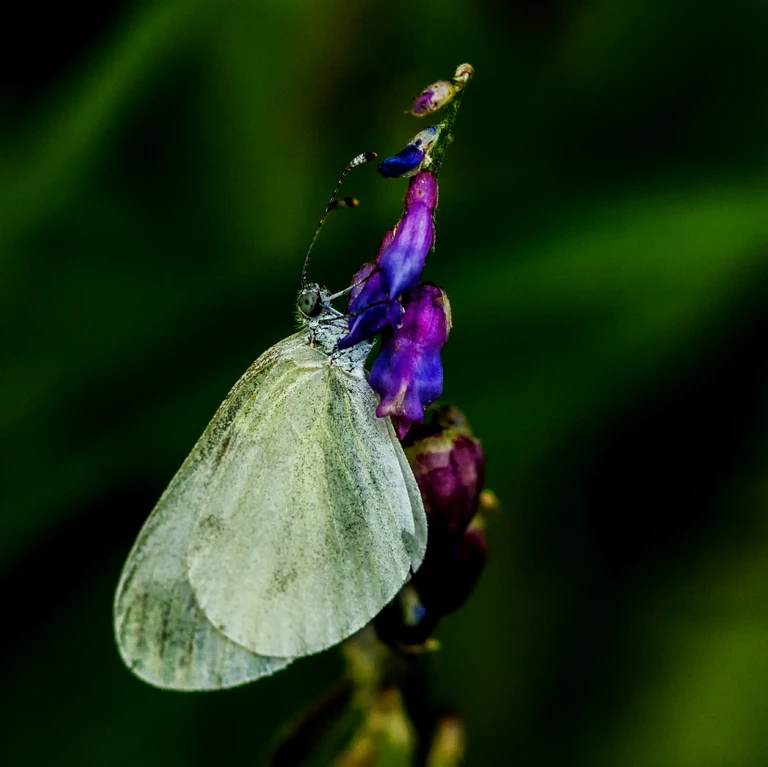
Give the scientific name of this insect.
Leptidea sinapis/juvernica
